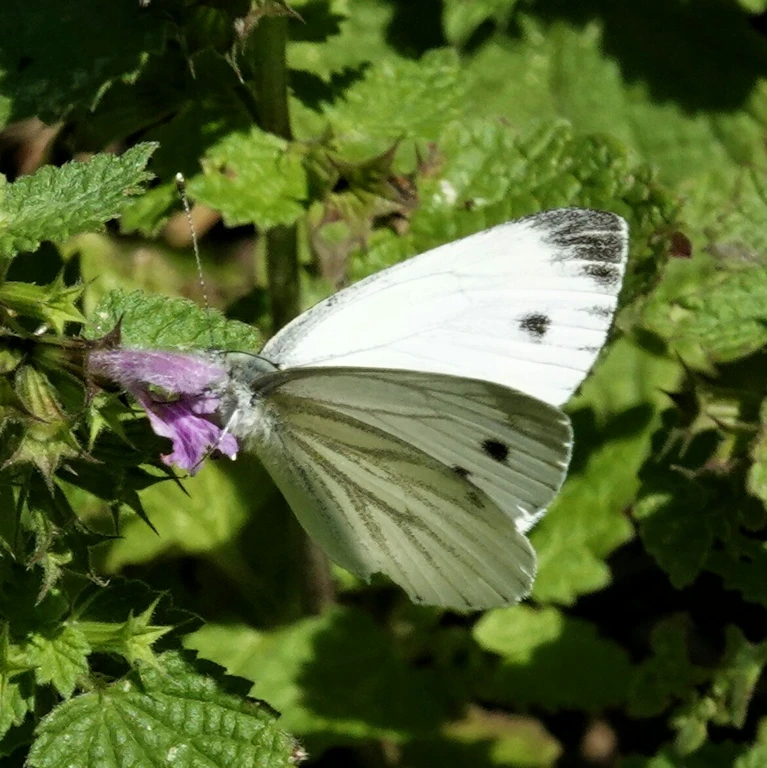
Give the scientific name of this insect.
Pieris napi
